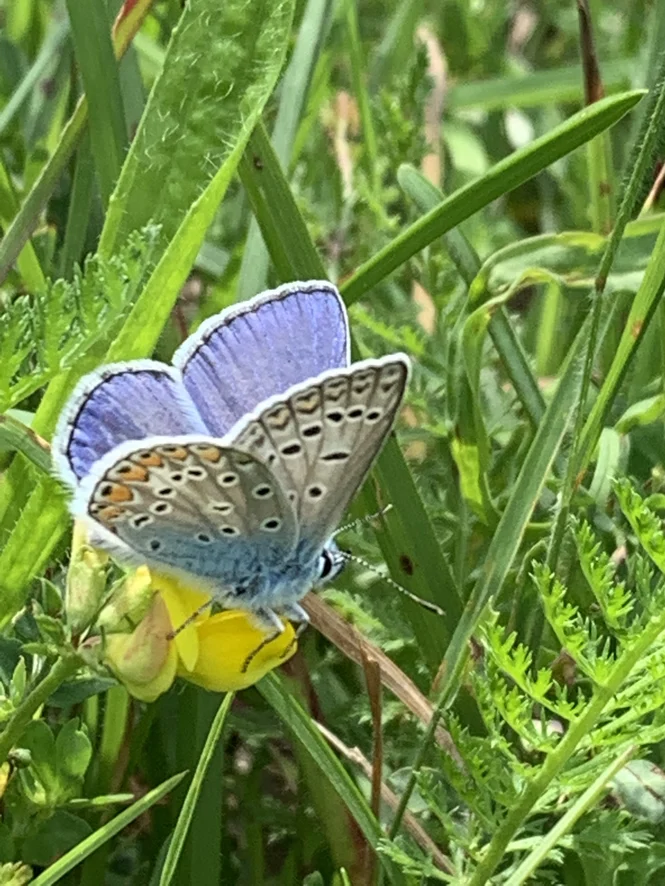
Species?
Polyommatus icarus
